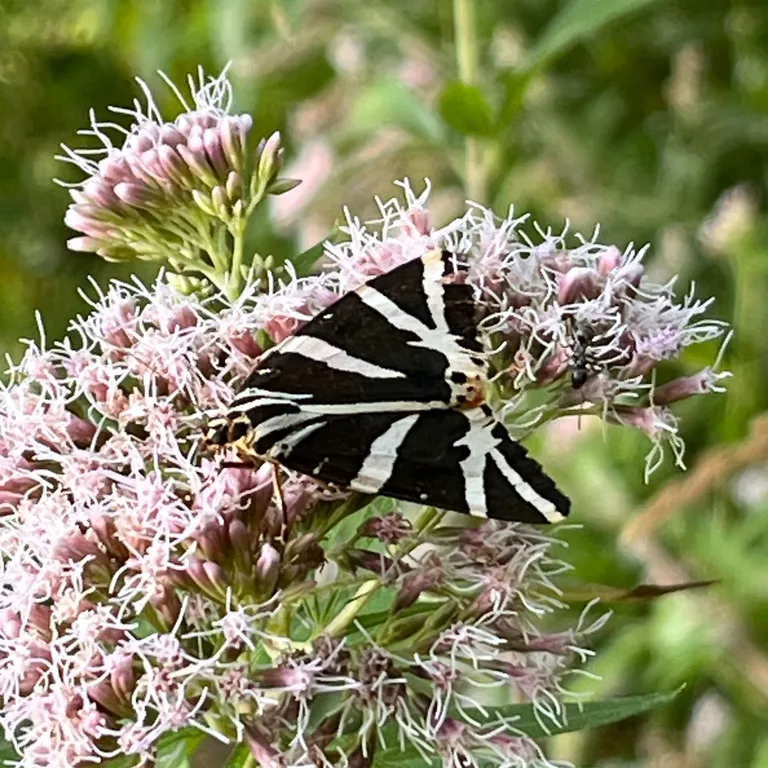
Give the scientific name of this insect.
Euplagia quadripunctaria
